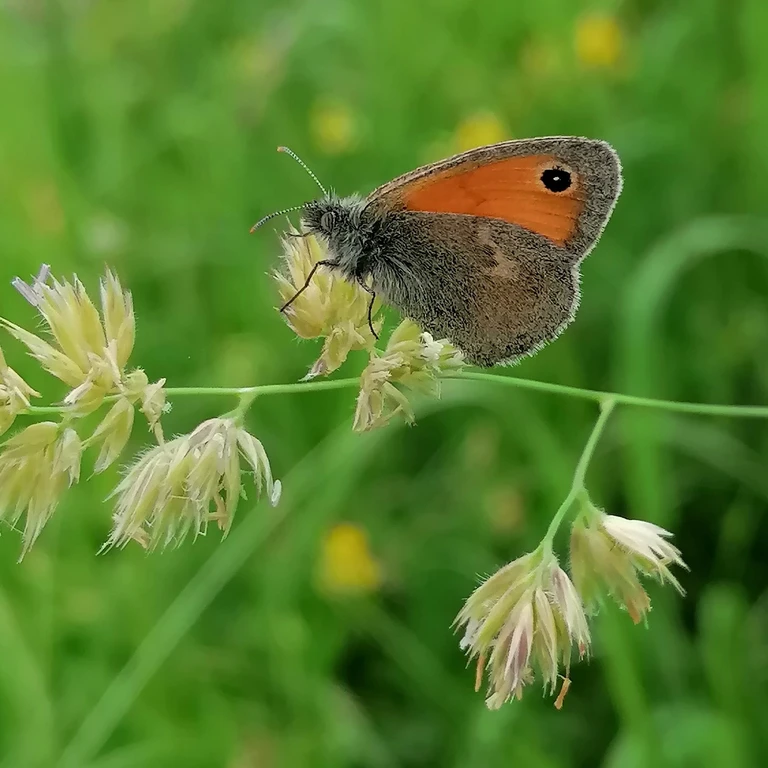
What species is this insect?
Coenonympha pamphilus
